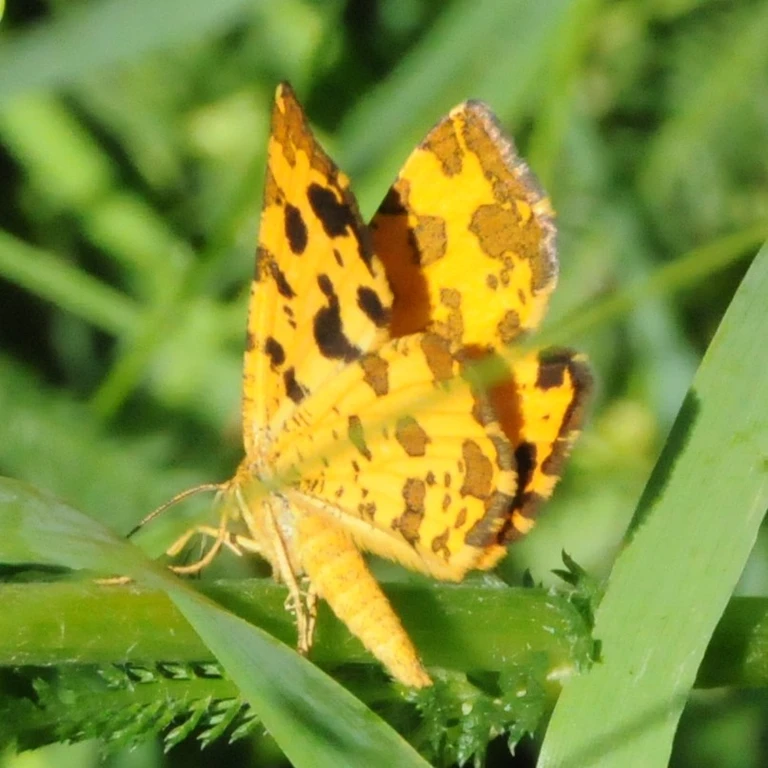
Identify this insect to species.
Pseudopanthera macularia
